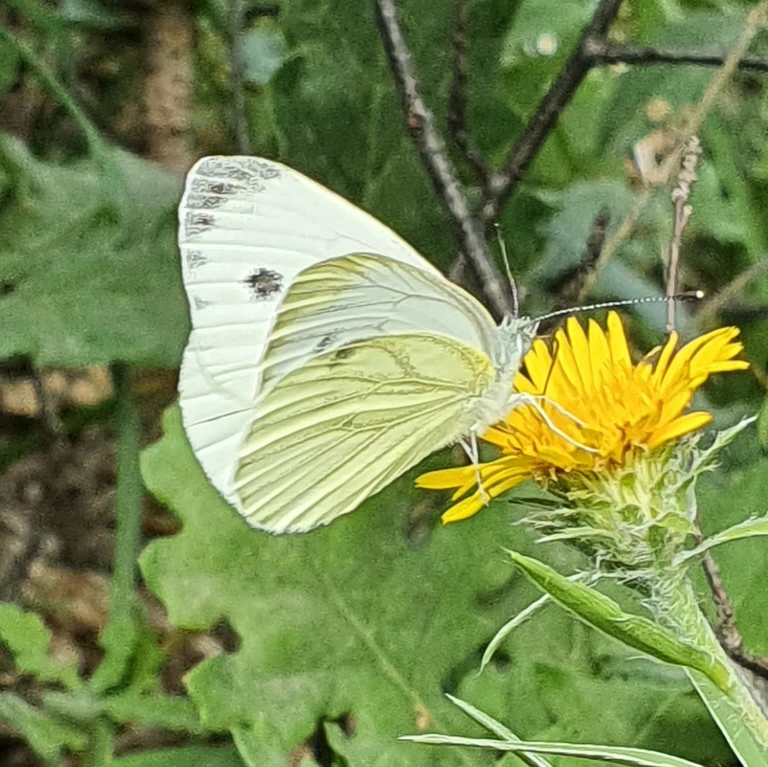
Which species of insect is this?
Pieris napi
